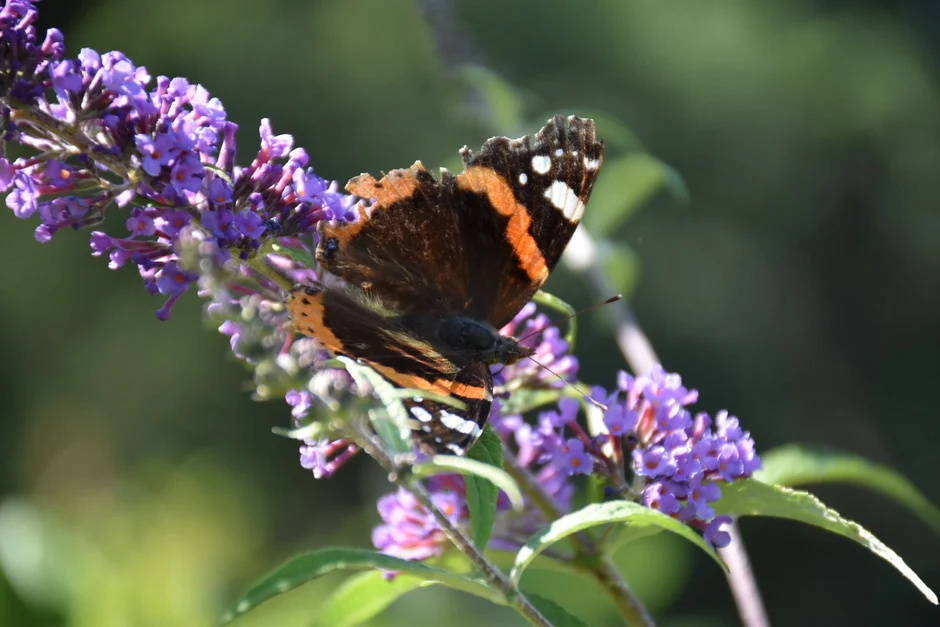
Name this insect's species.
Vanessa atalanta
